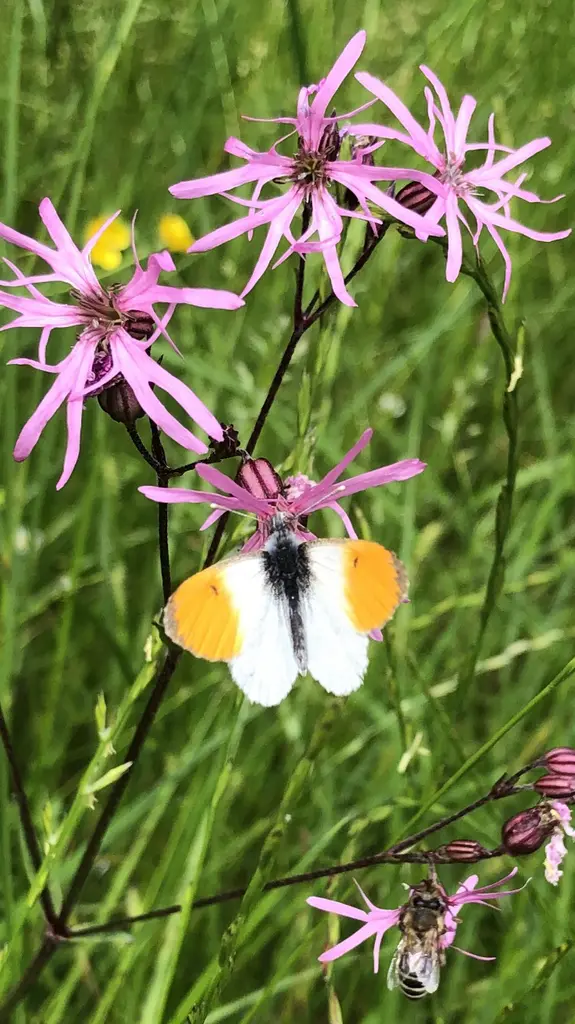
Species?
Anthocharis cardamines
